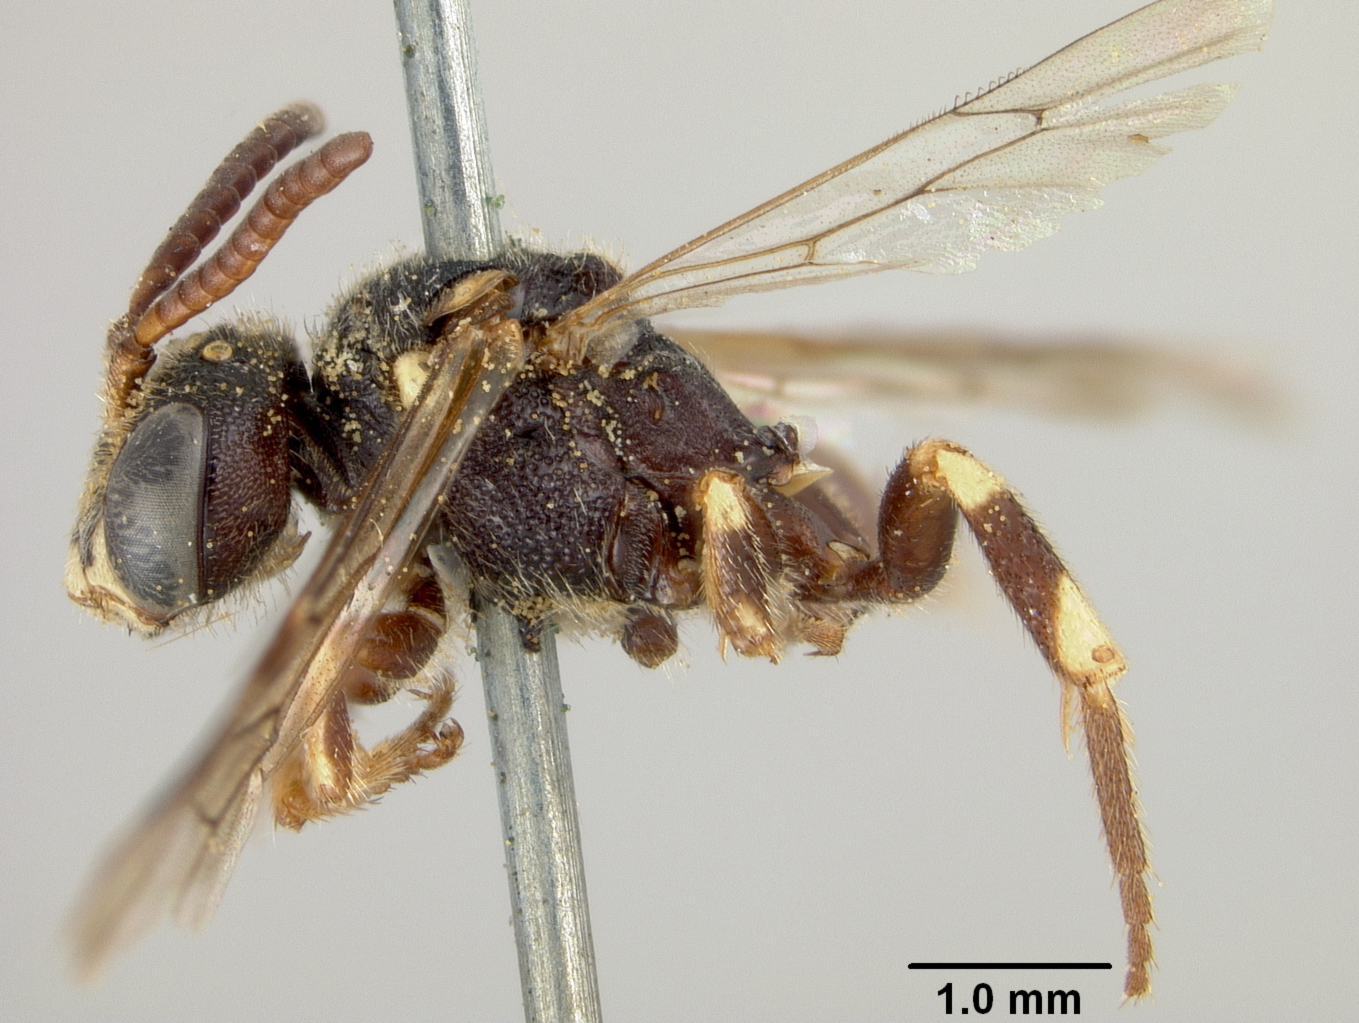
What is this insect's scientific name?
Nomada aquilarum
